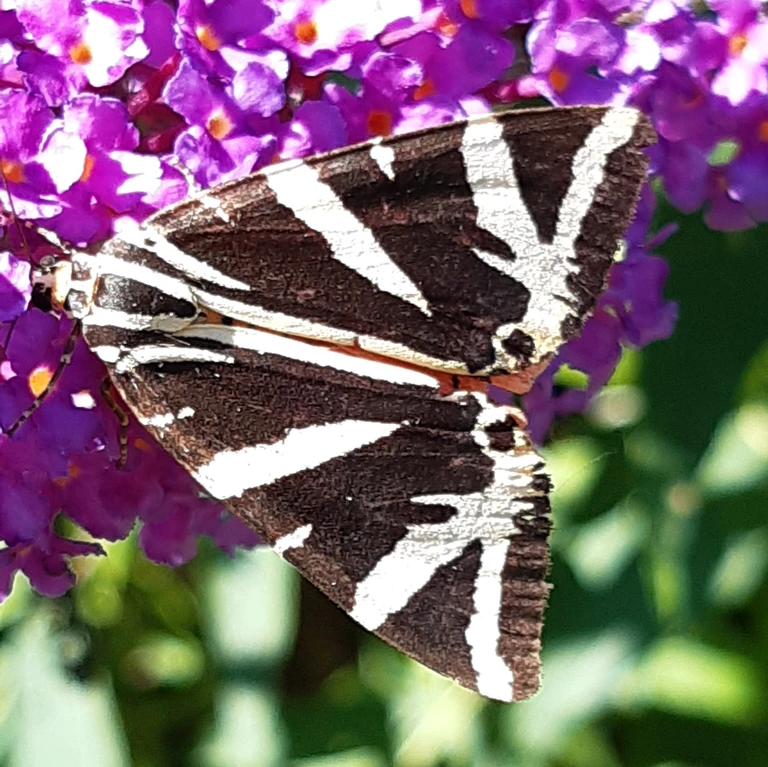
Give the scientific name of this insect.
Euplagia quadripunctaria
